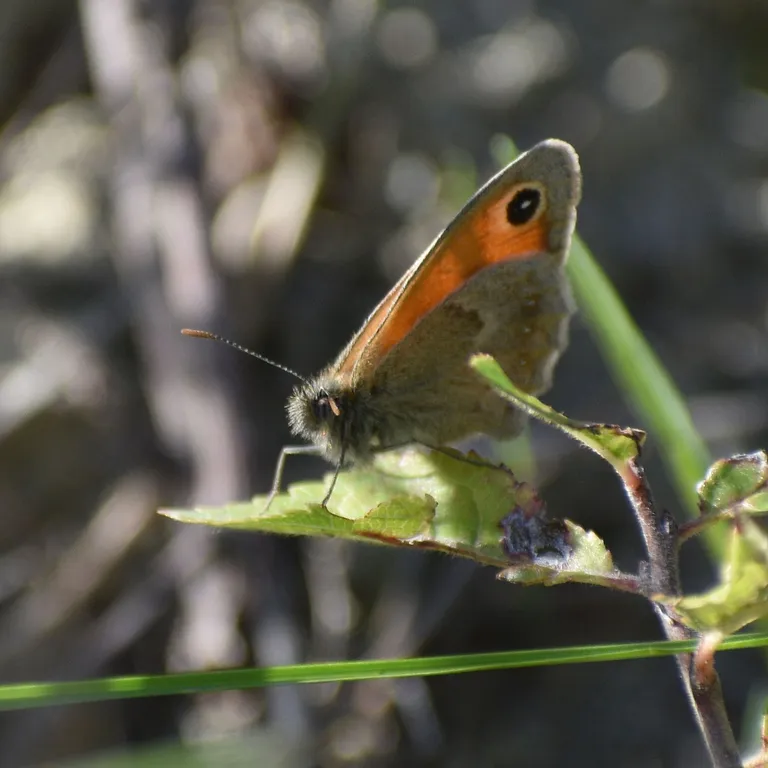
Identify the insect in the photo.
Coenonympha pamphilus
